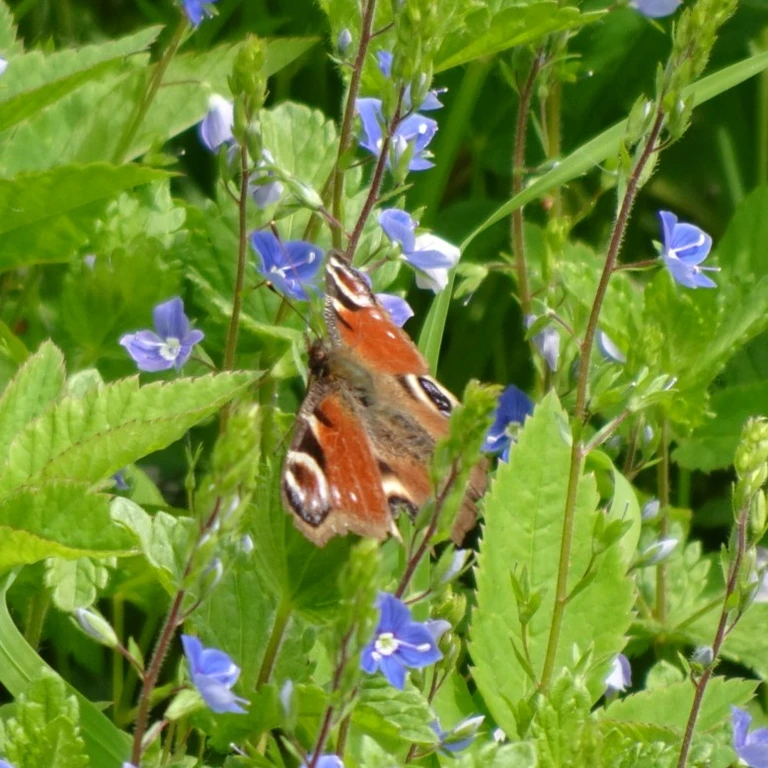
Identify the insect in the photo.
Aglais io
